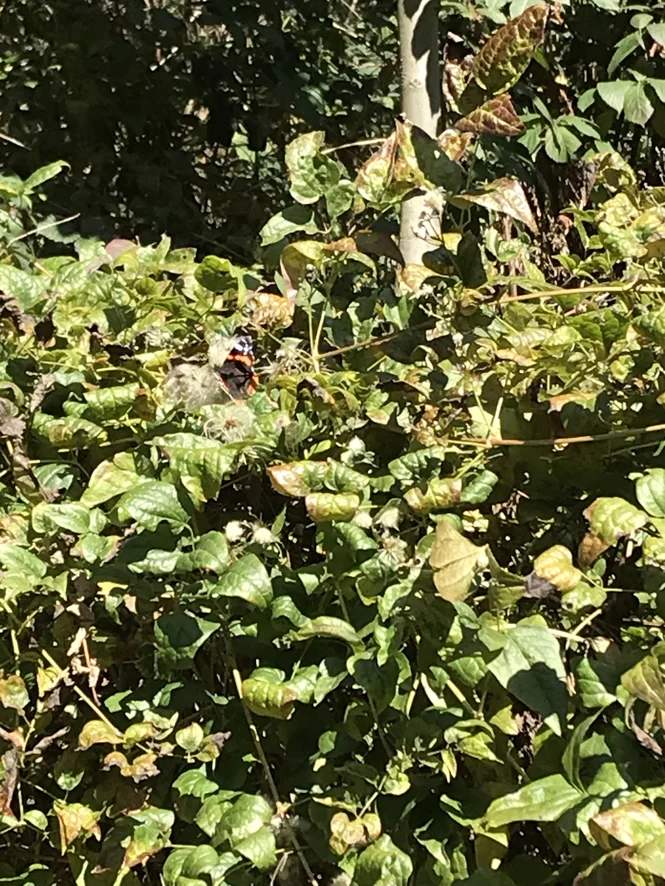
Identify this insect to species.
Vanessa atalanta
